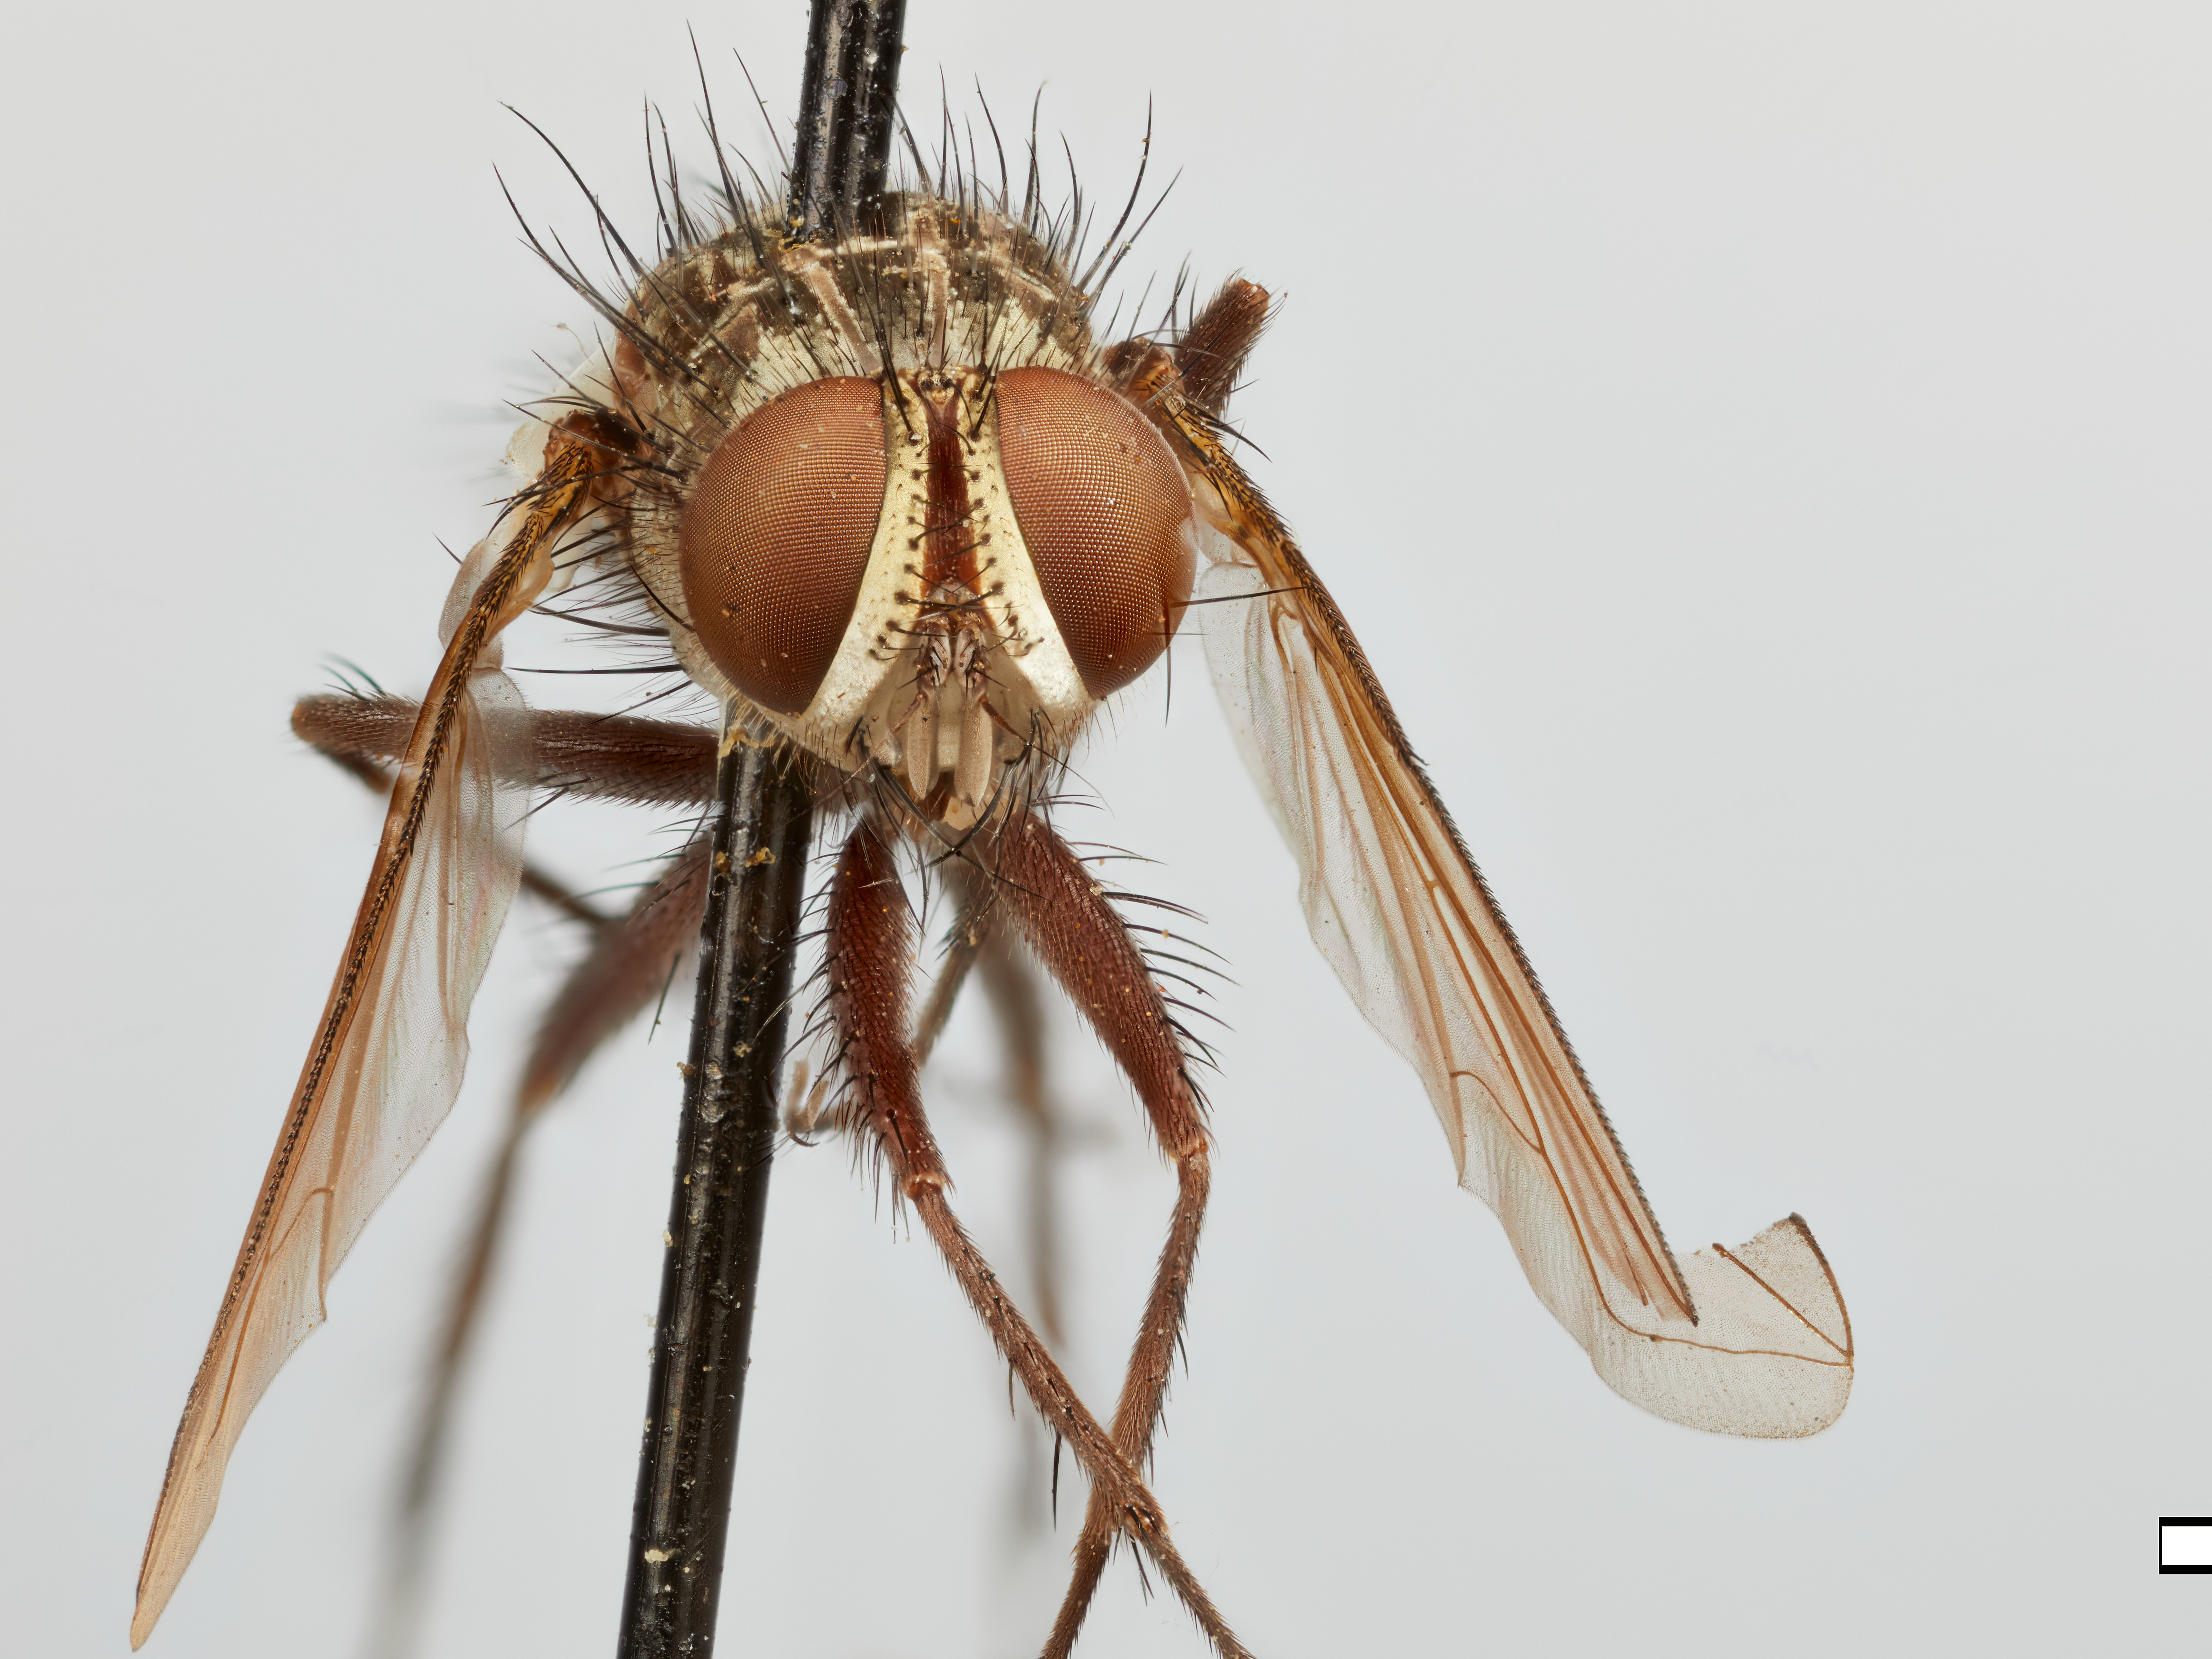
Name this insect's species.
Spathimeigenia erecta
